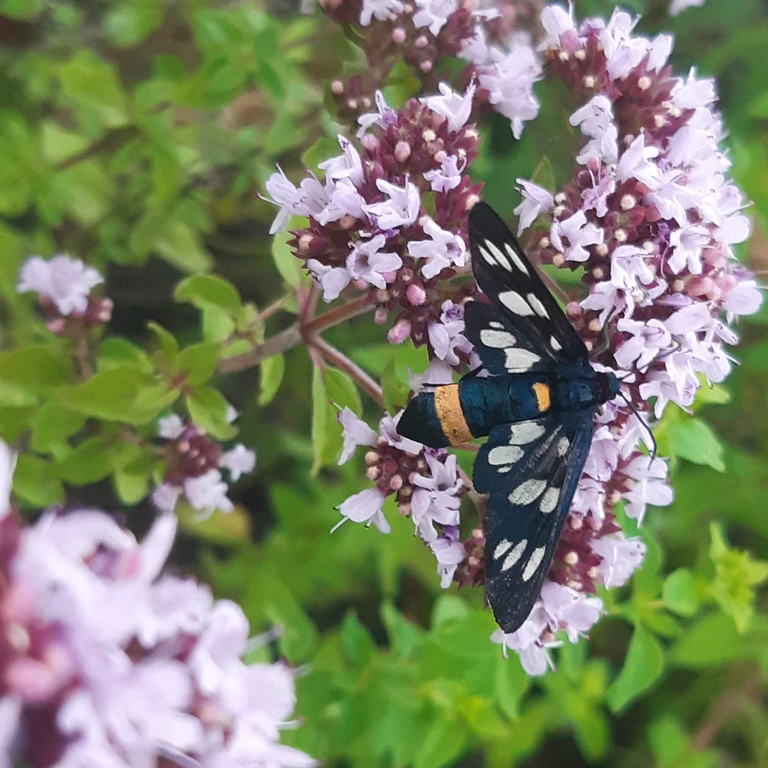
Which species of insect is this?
Amata phegea
